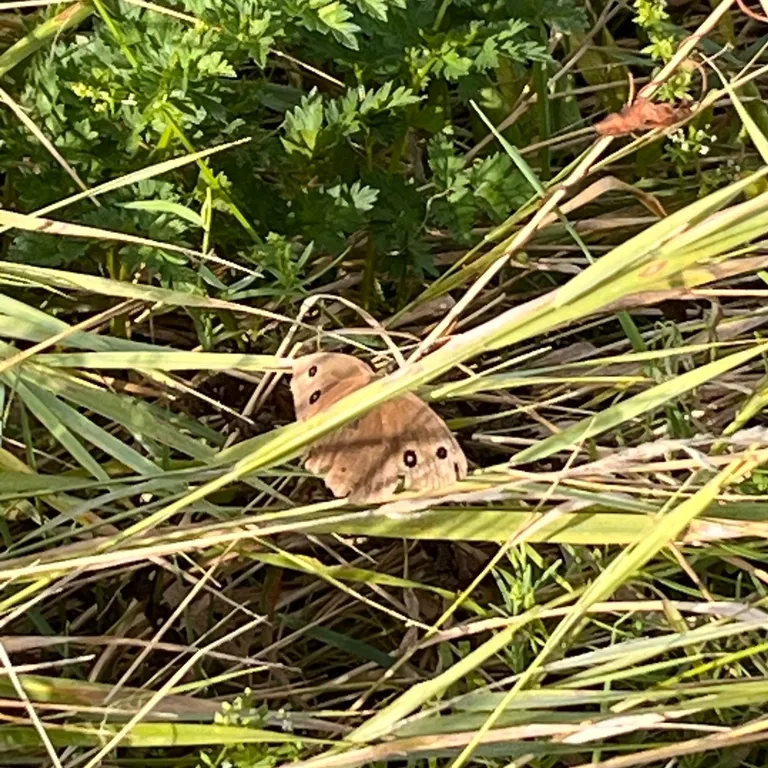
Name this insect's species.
Minois dryas
